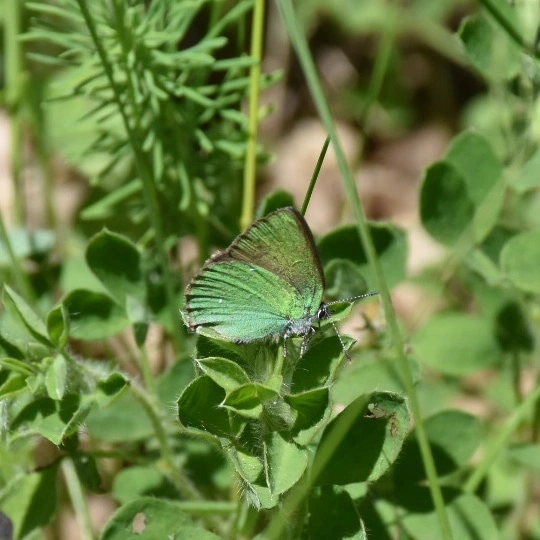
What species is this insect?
Callophrys rubi
